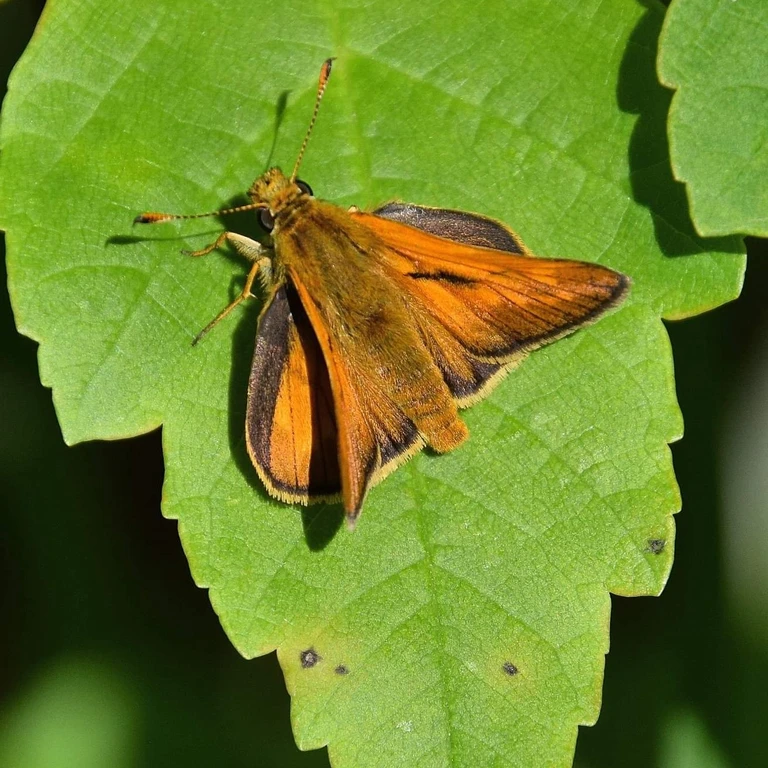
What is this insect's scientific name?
Ochlodes sylvanus (also Ochlodes venata)
